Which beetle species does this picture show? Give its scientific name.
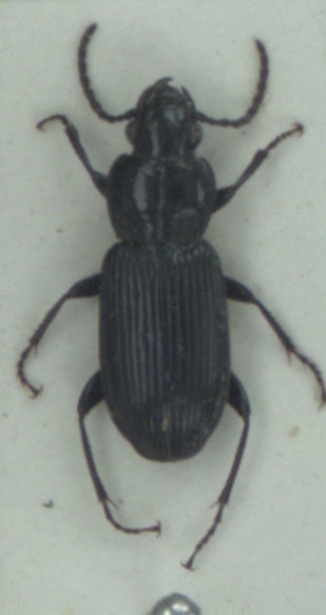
Pterostichus nigrita
